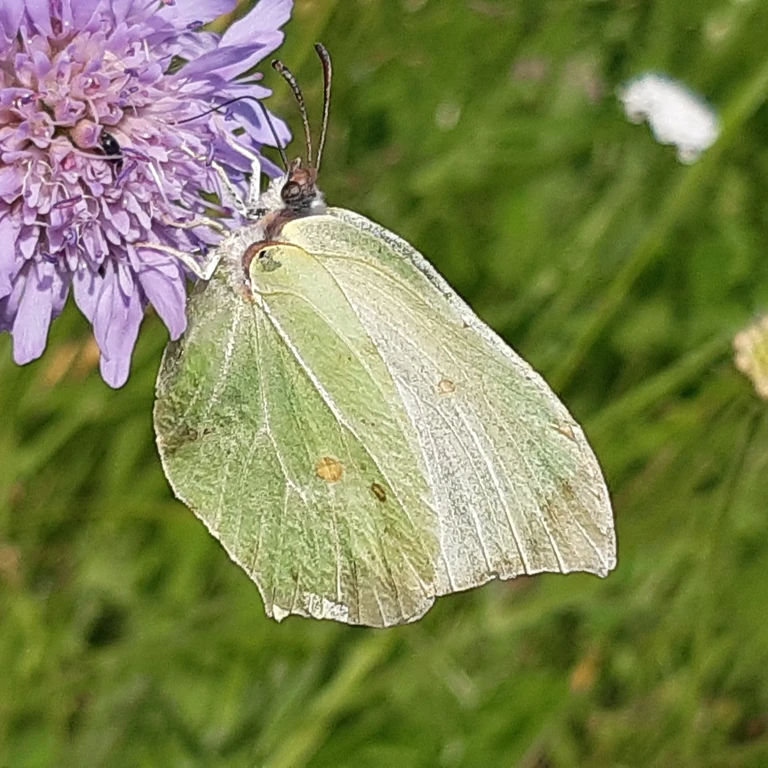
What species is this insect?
Gonepteryx rhamni
